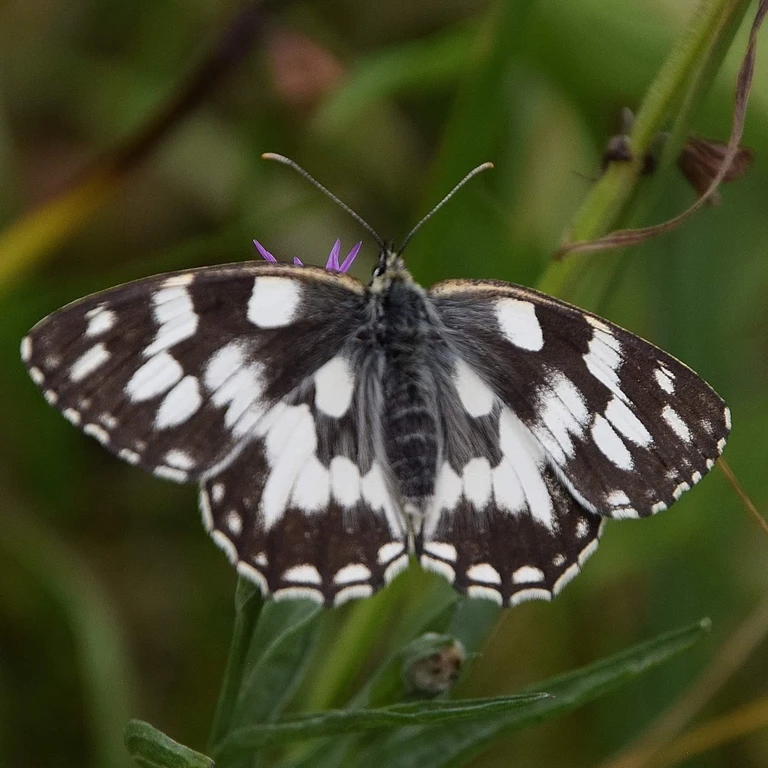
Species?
Melanargia galathea
